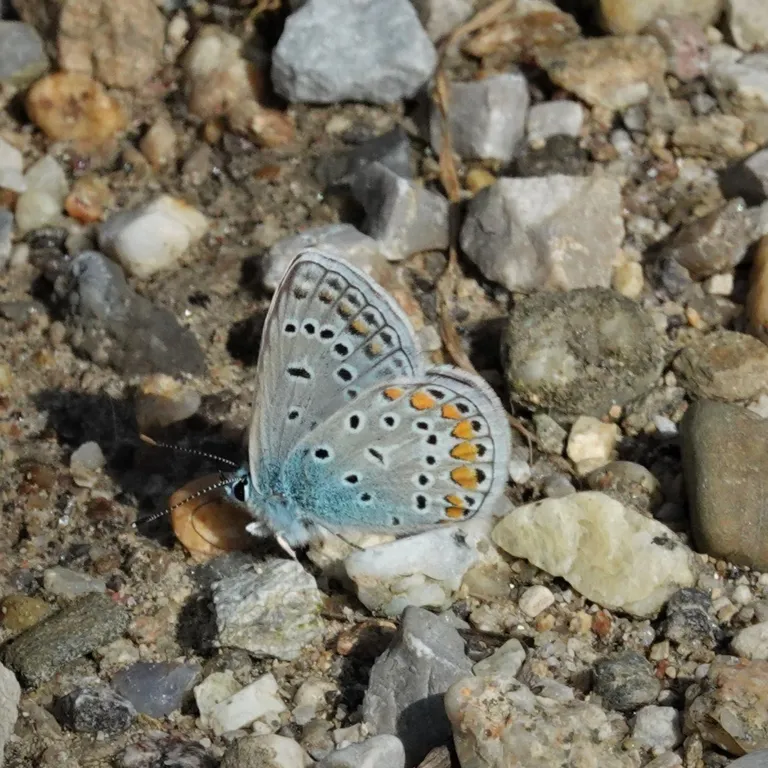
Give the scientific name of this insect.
Polyommatus icarus
